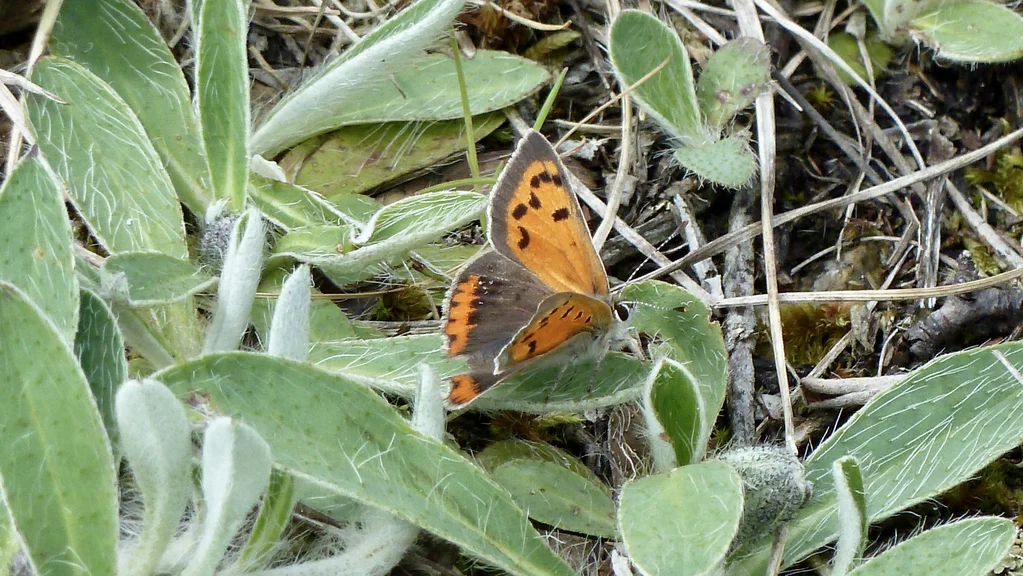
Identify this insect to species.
Lycaena phlaeas
